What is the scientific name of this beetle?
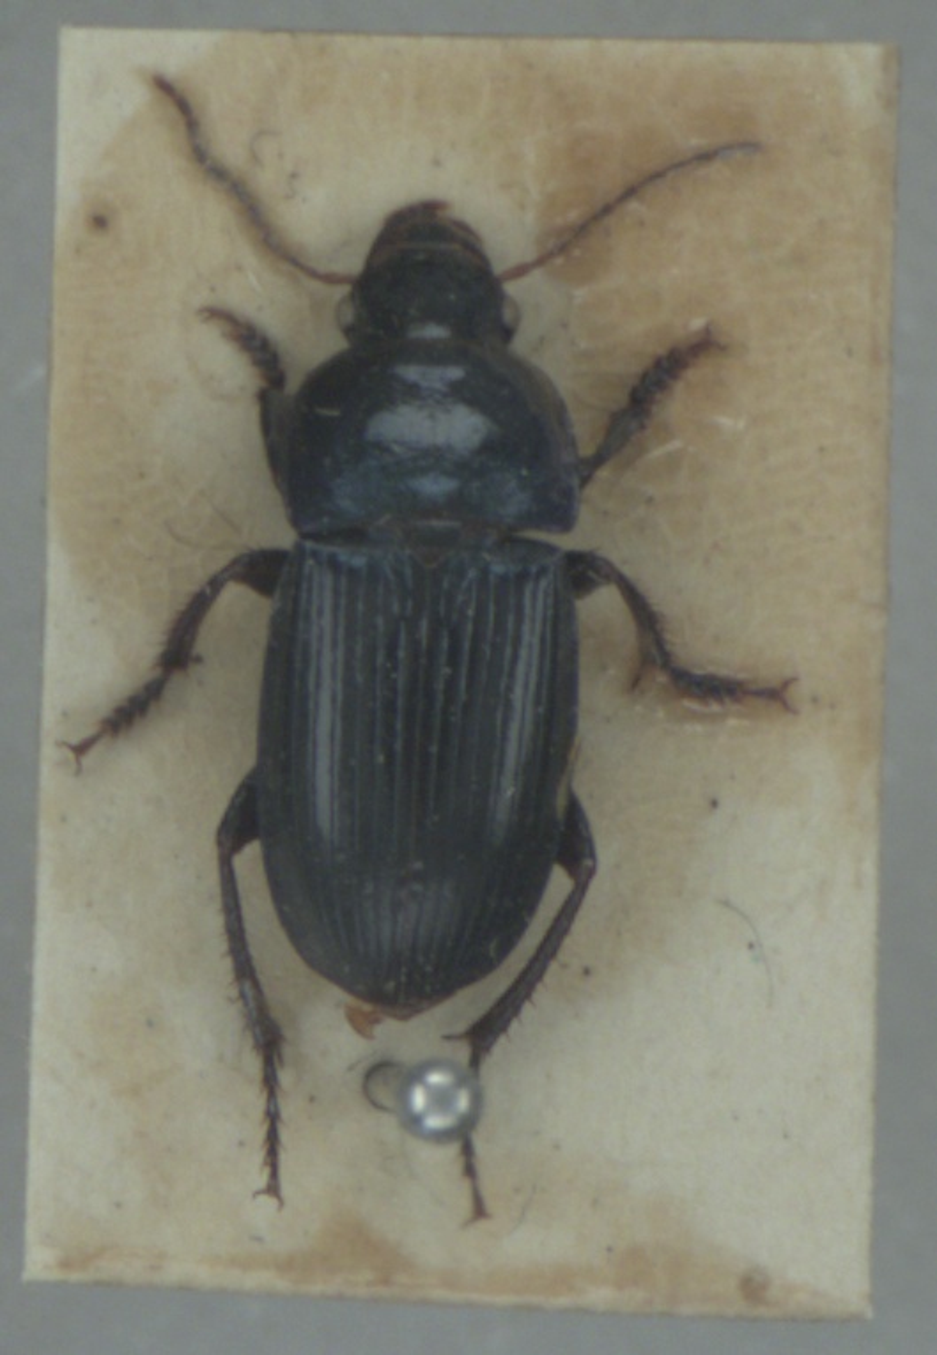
Harpalus dimidiatus
